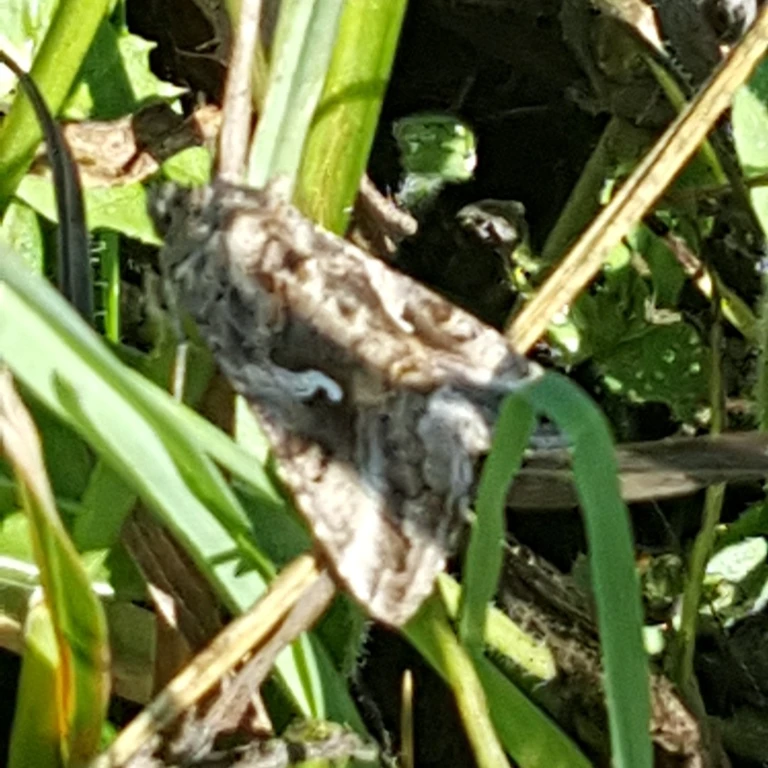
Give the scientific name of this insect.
Autographa gamma
